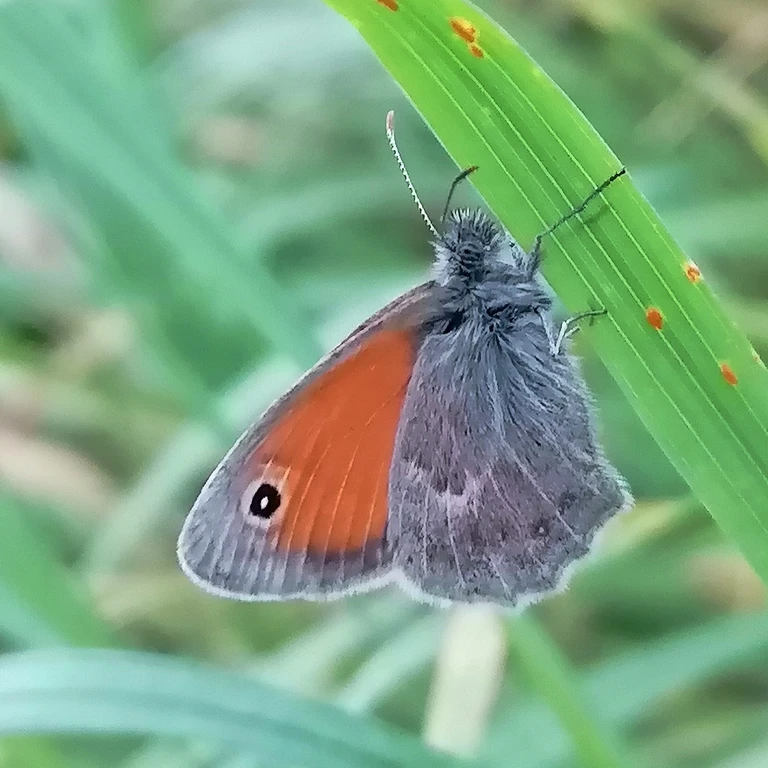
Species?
Coenonympha pamphilus
